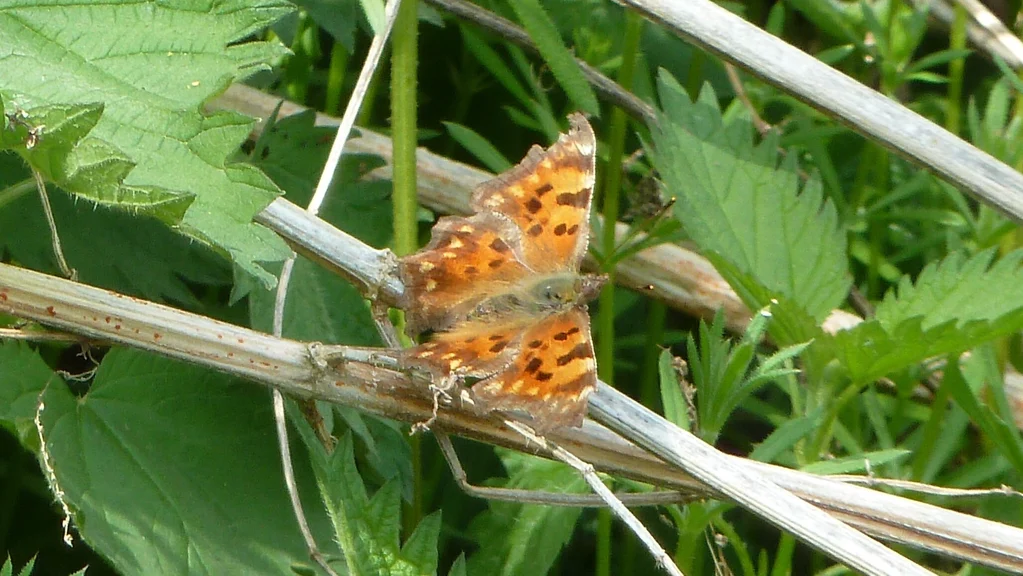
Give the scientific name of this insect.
Polygonia c-album
